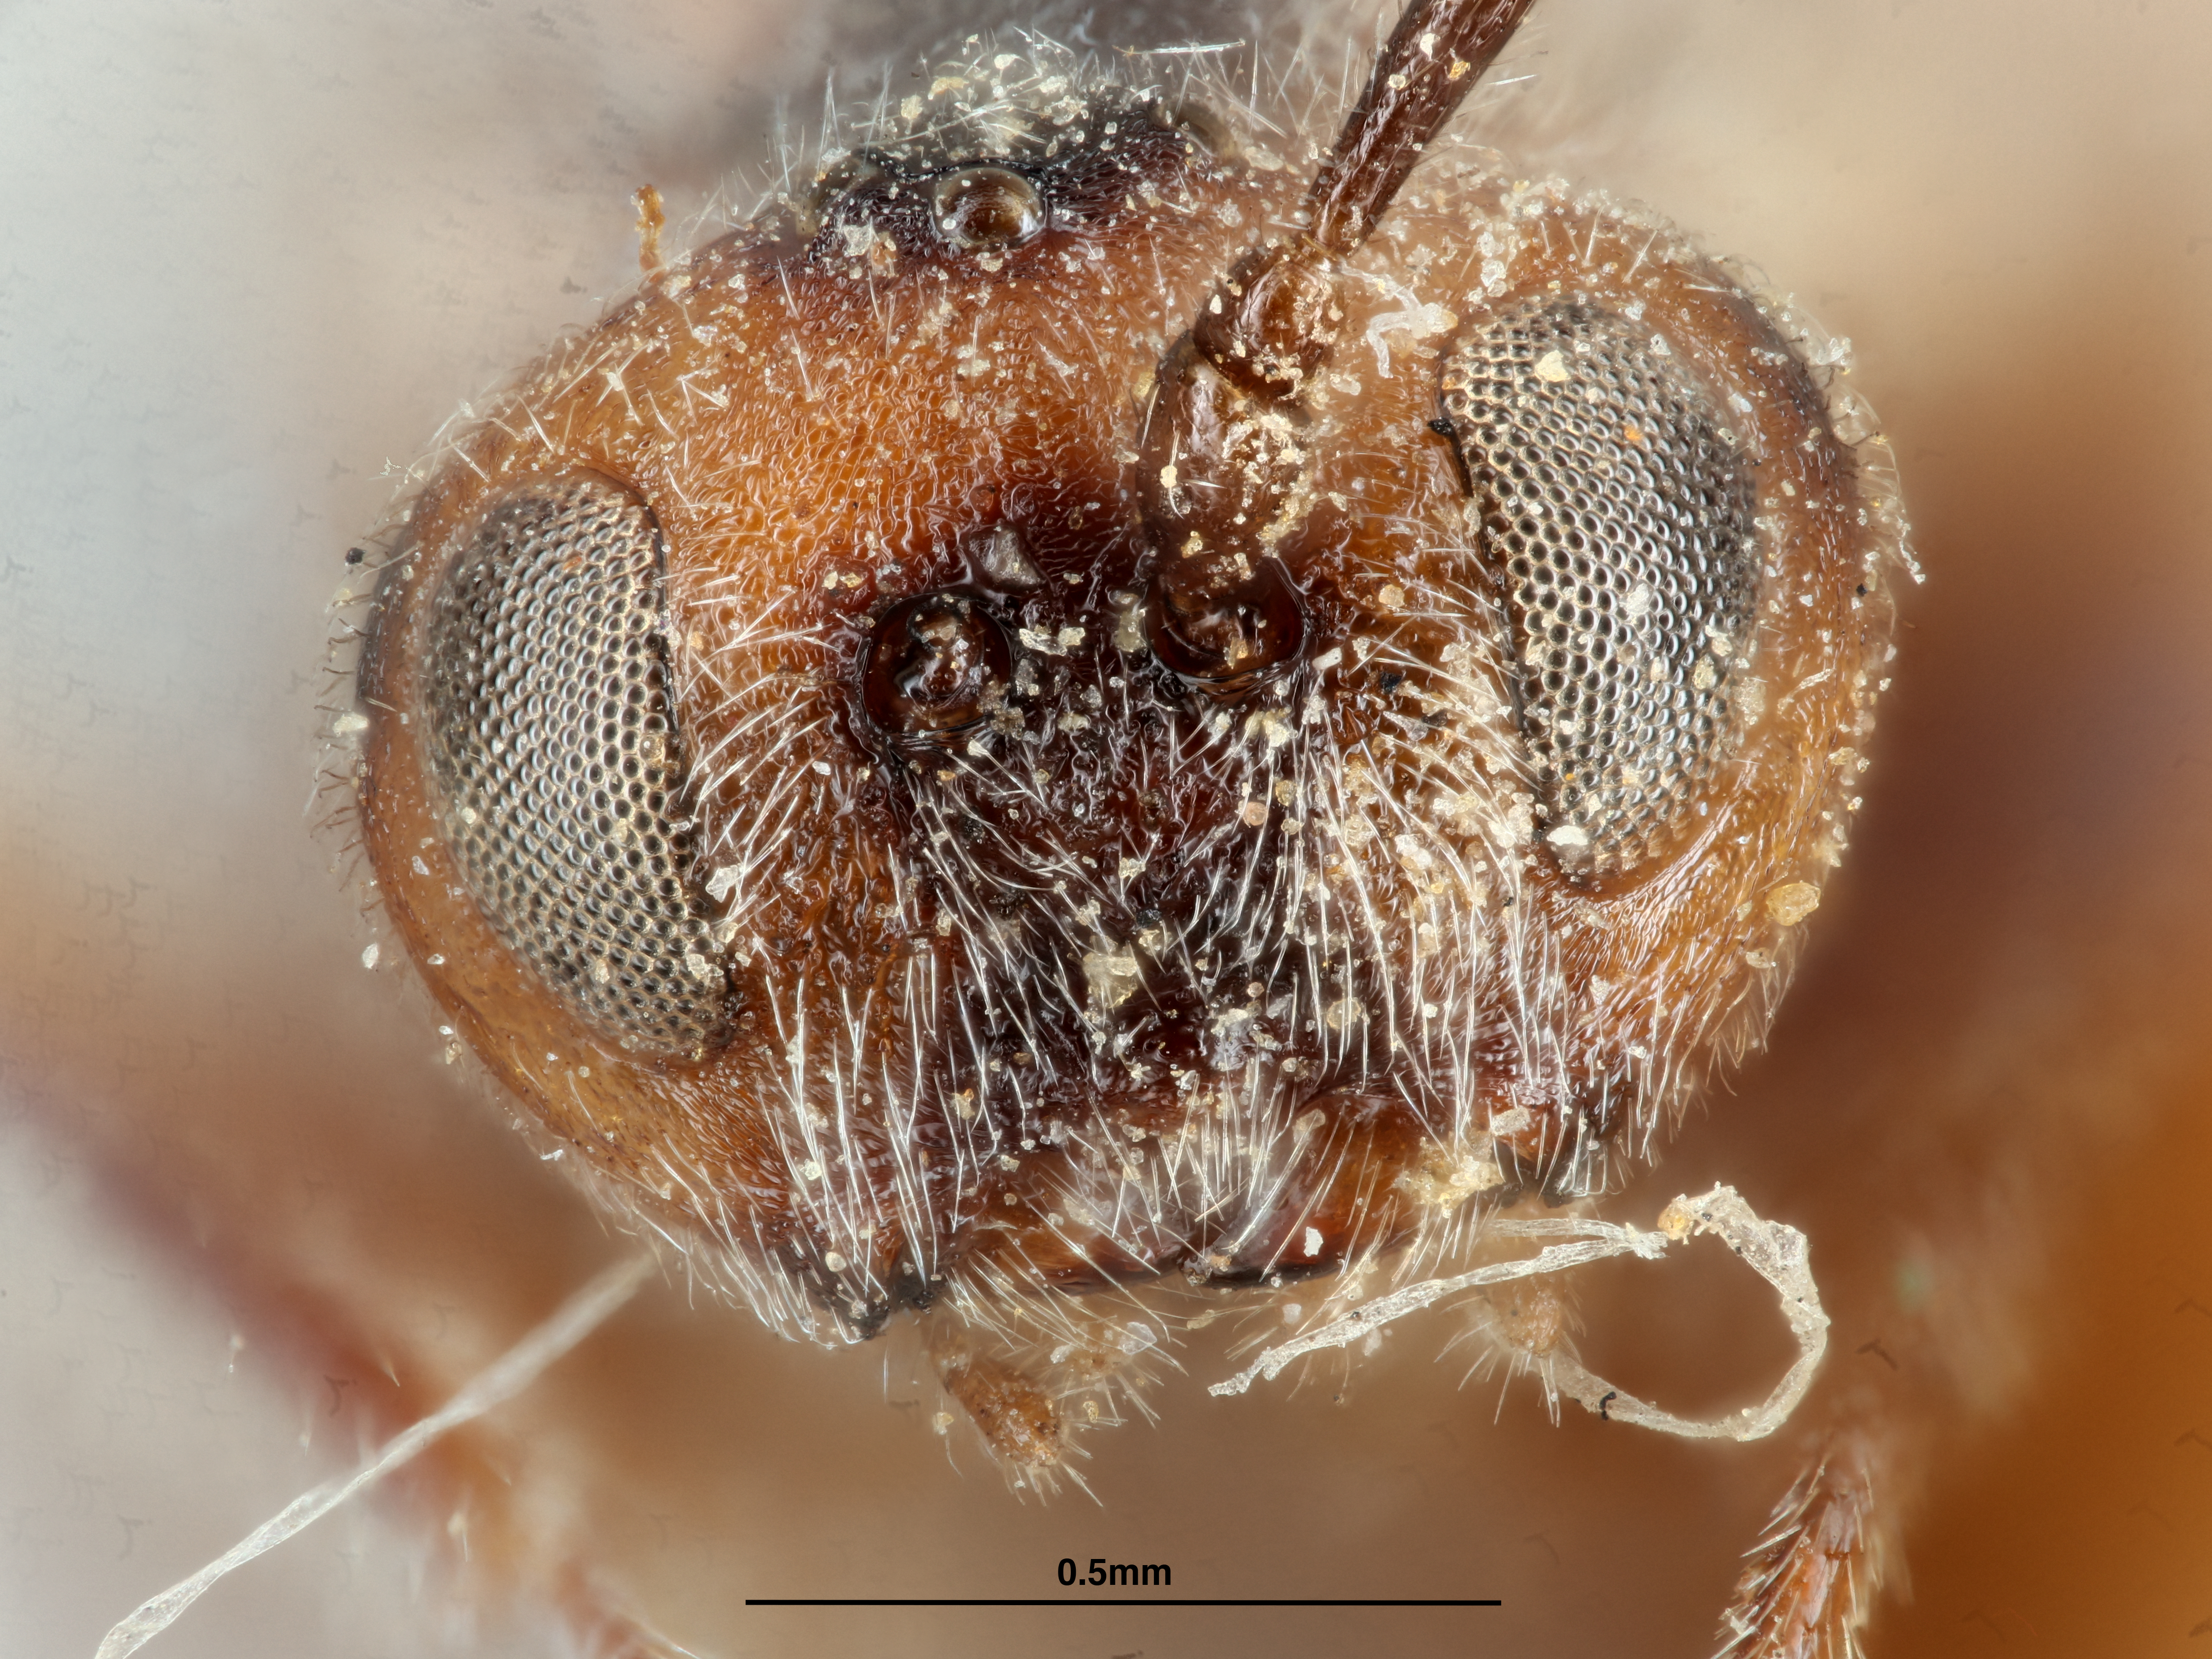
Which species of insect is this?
Disholcaspis spissa
